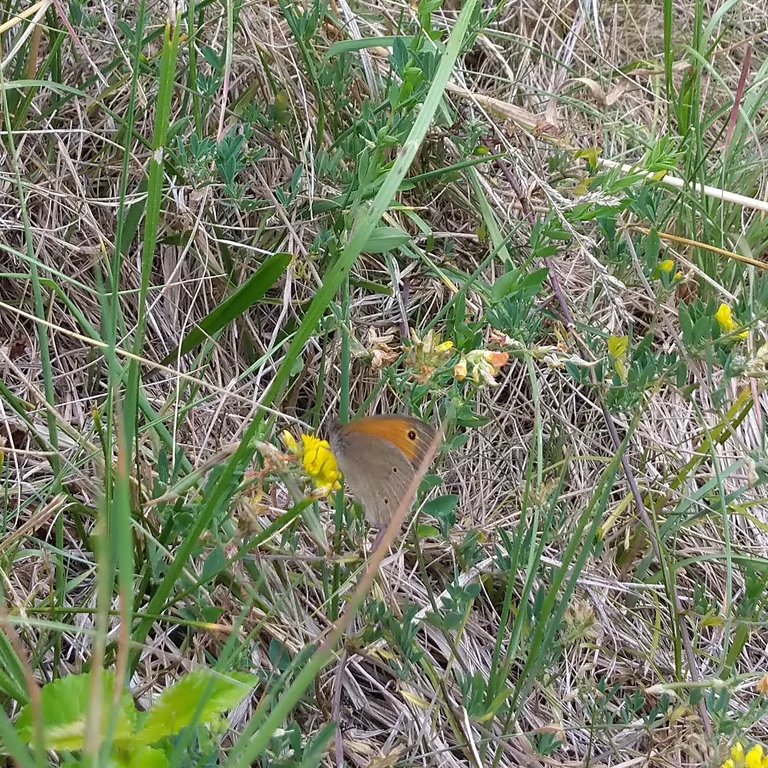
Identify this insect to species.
Maniola jurtina
